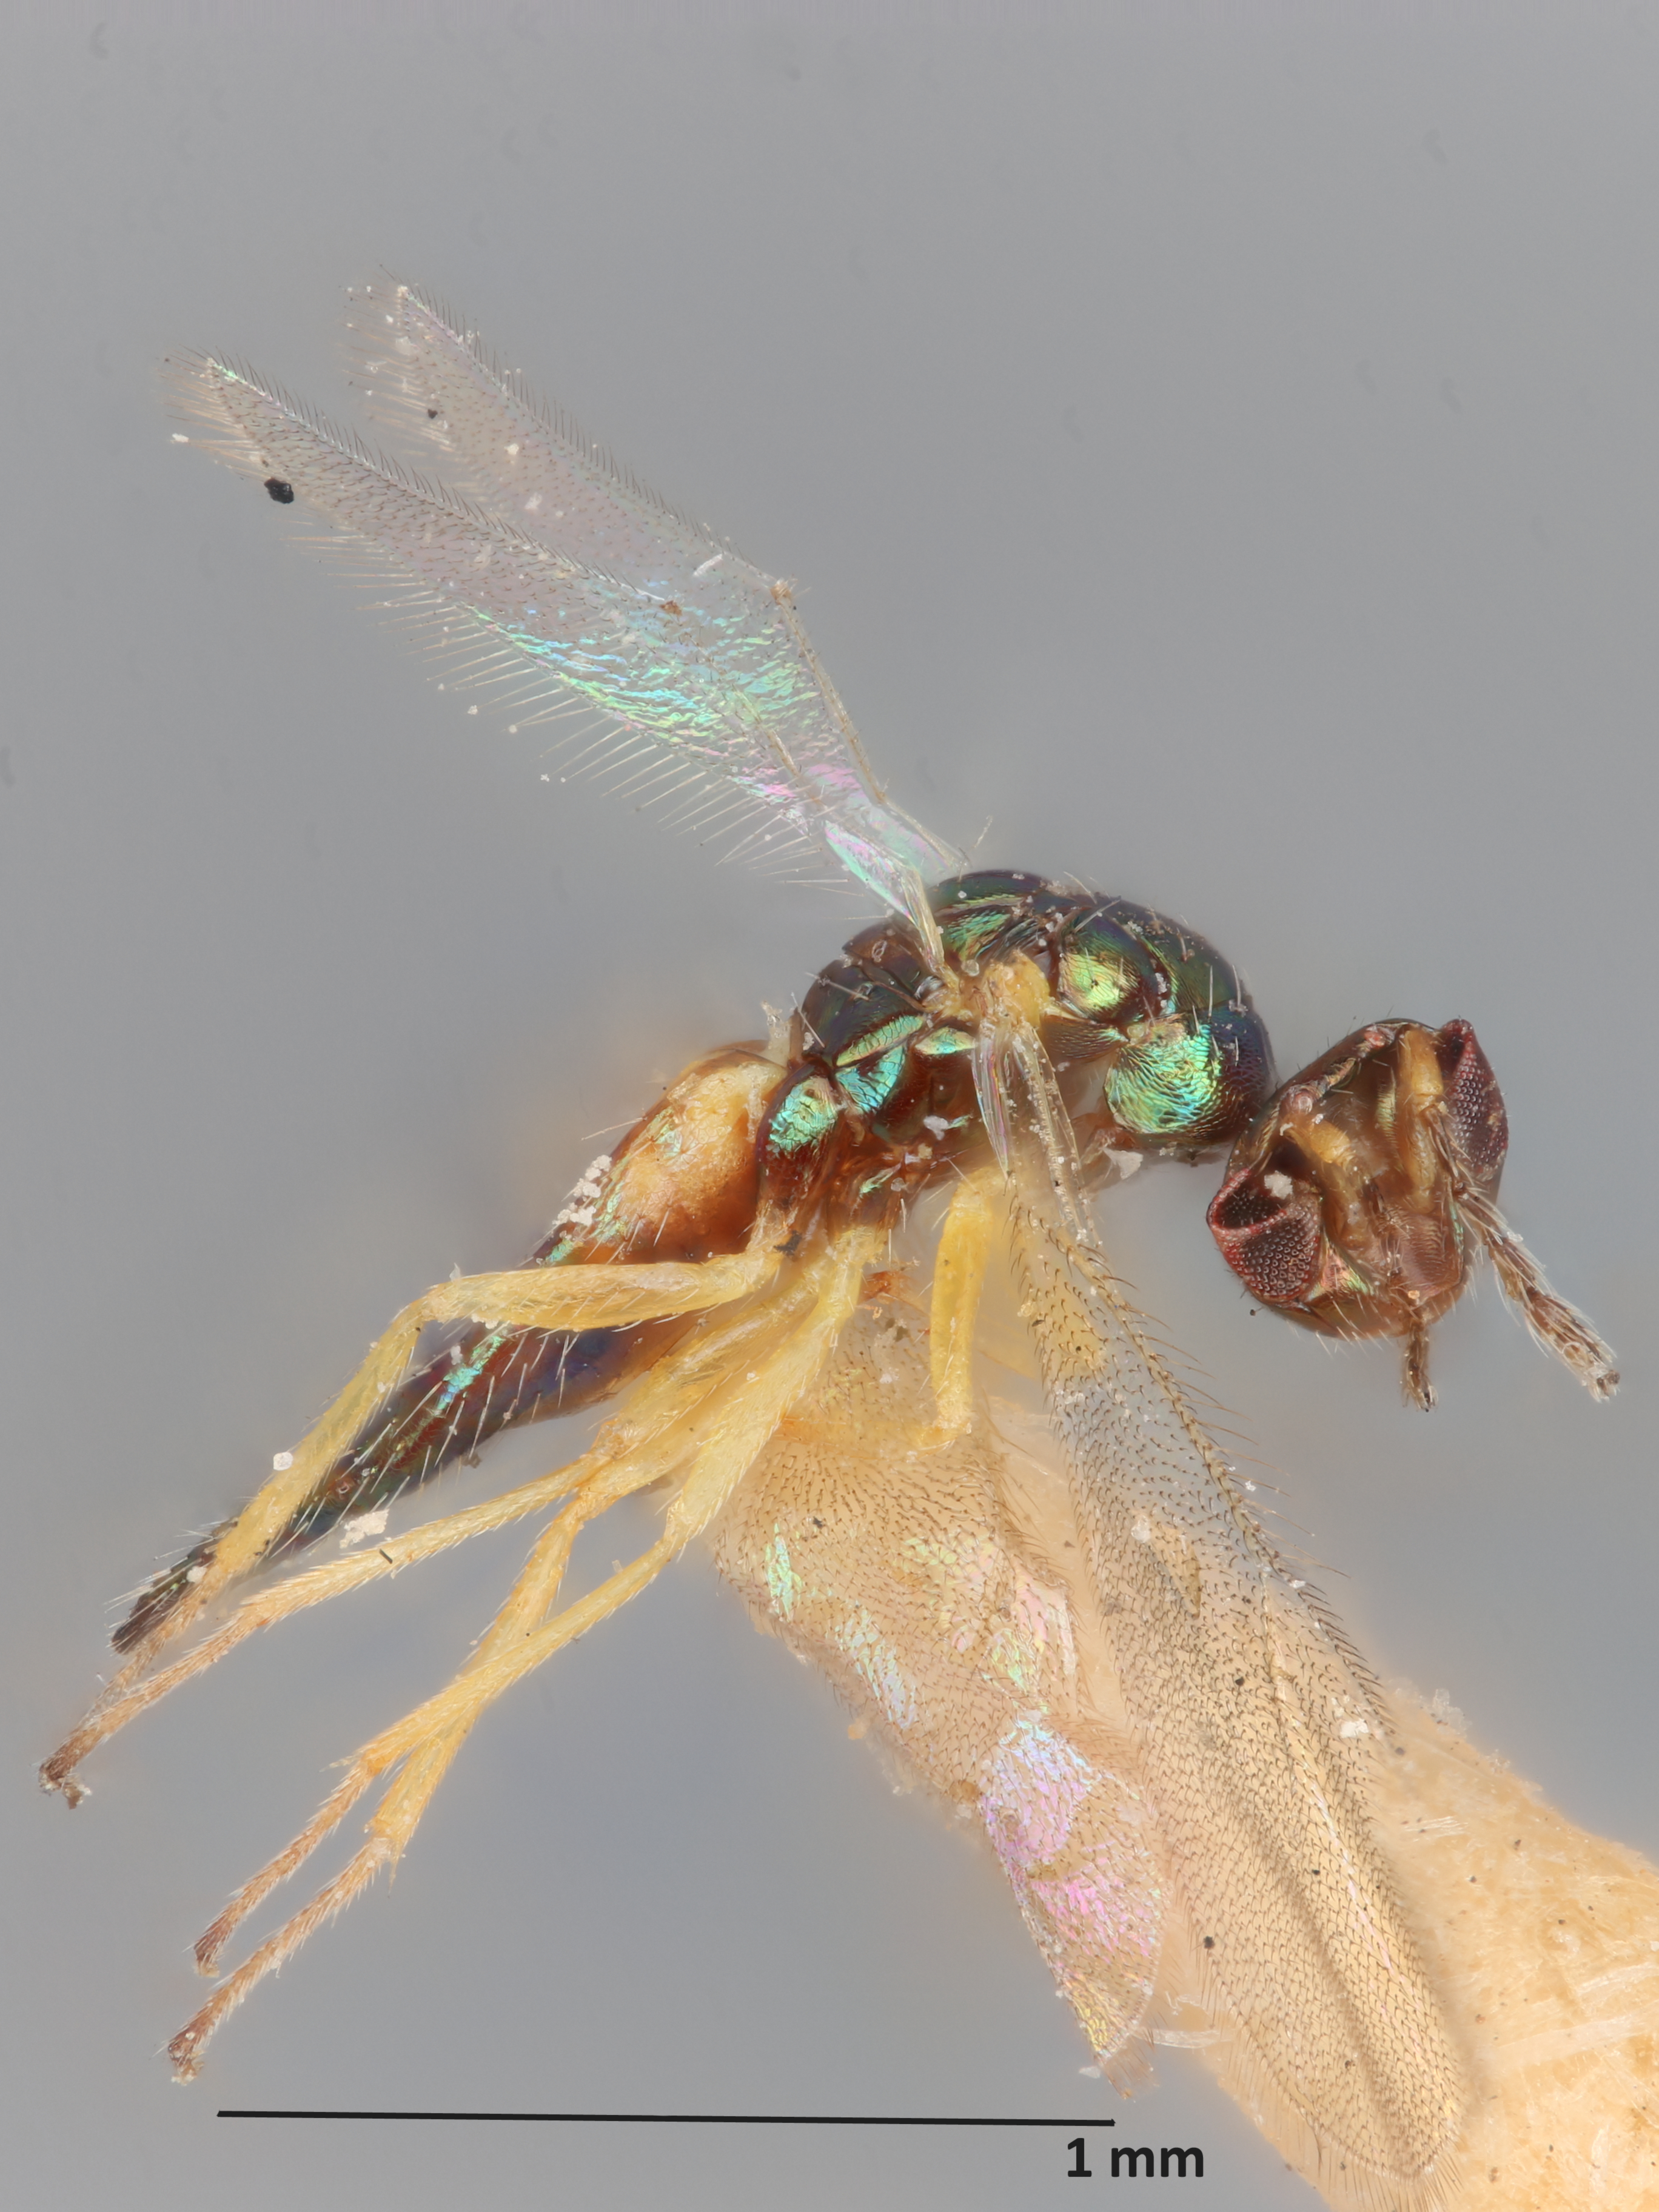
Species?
Tetrastichus oecanthivorus
